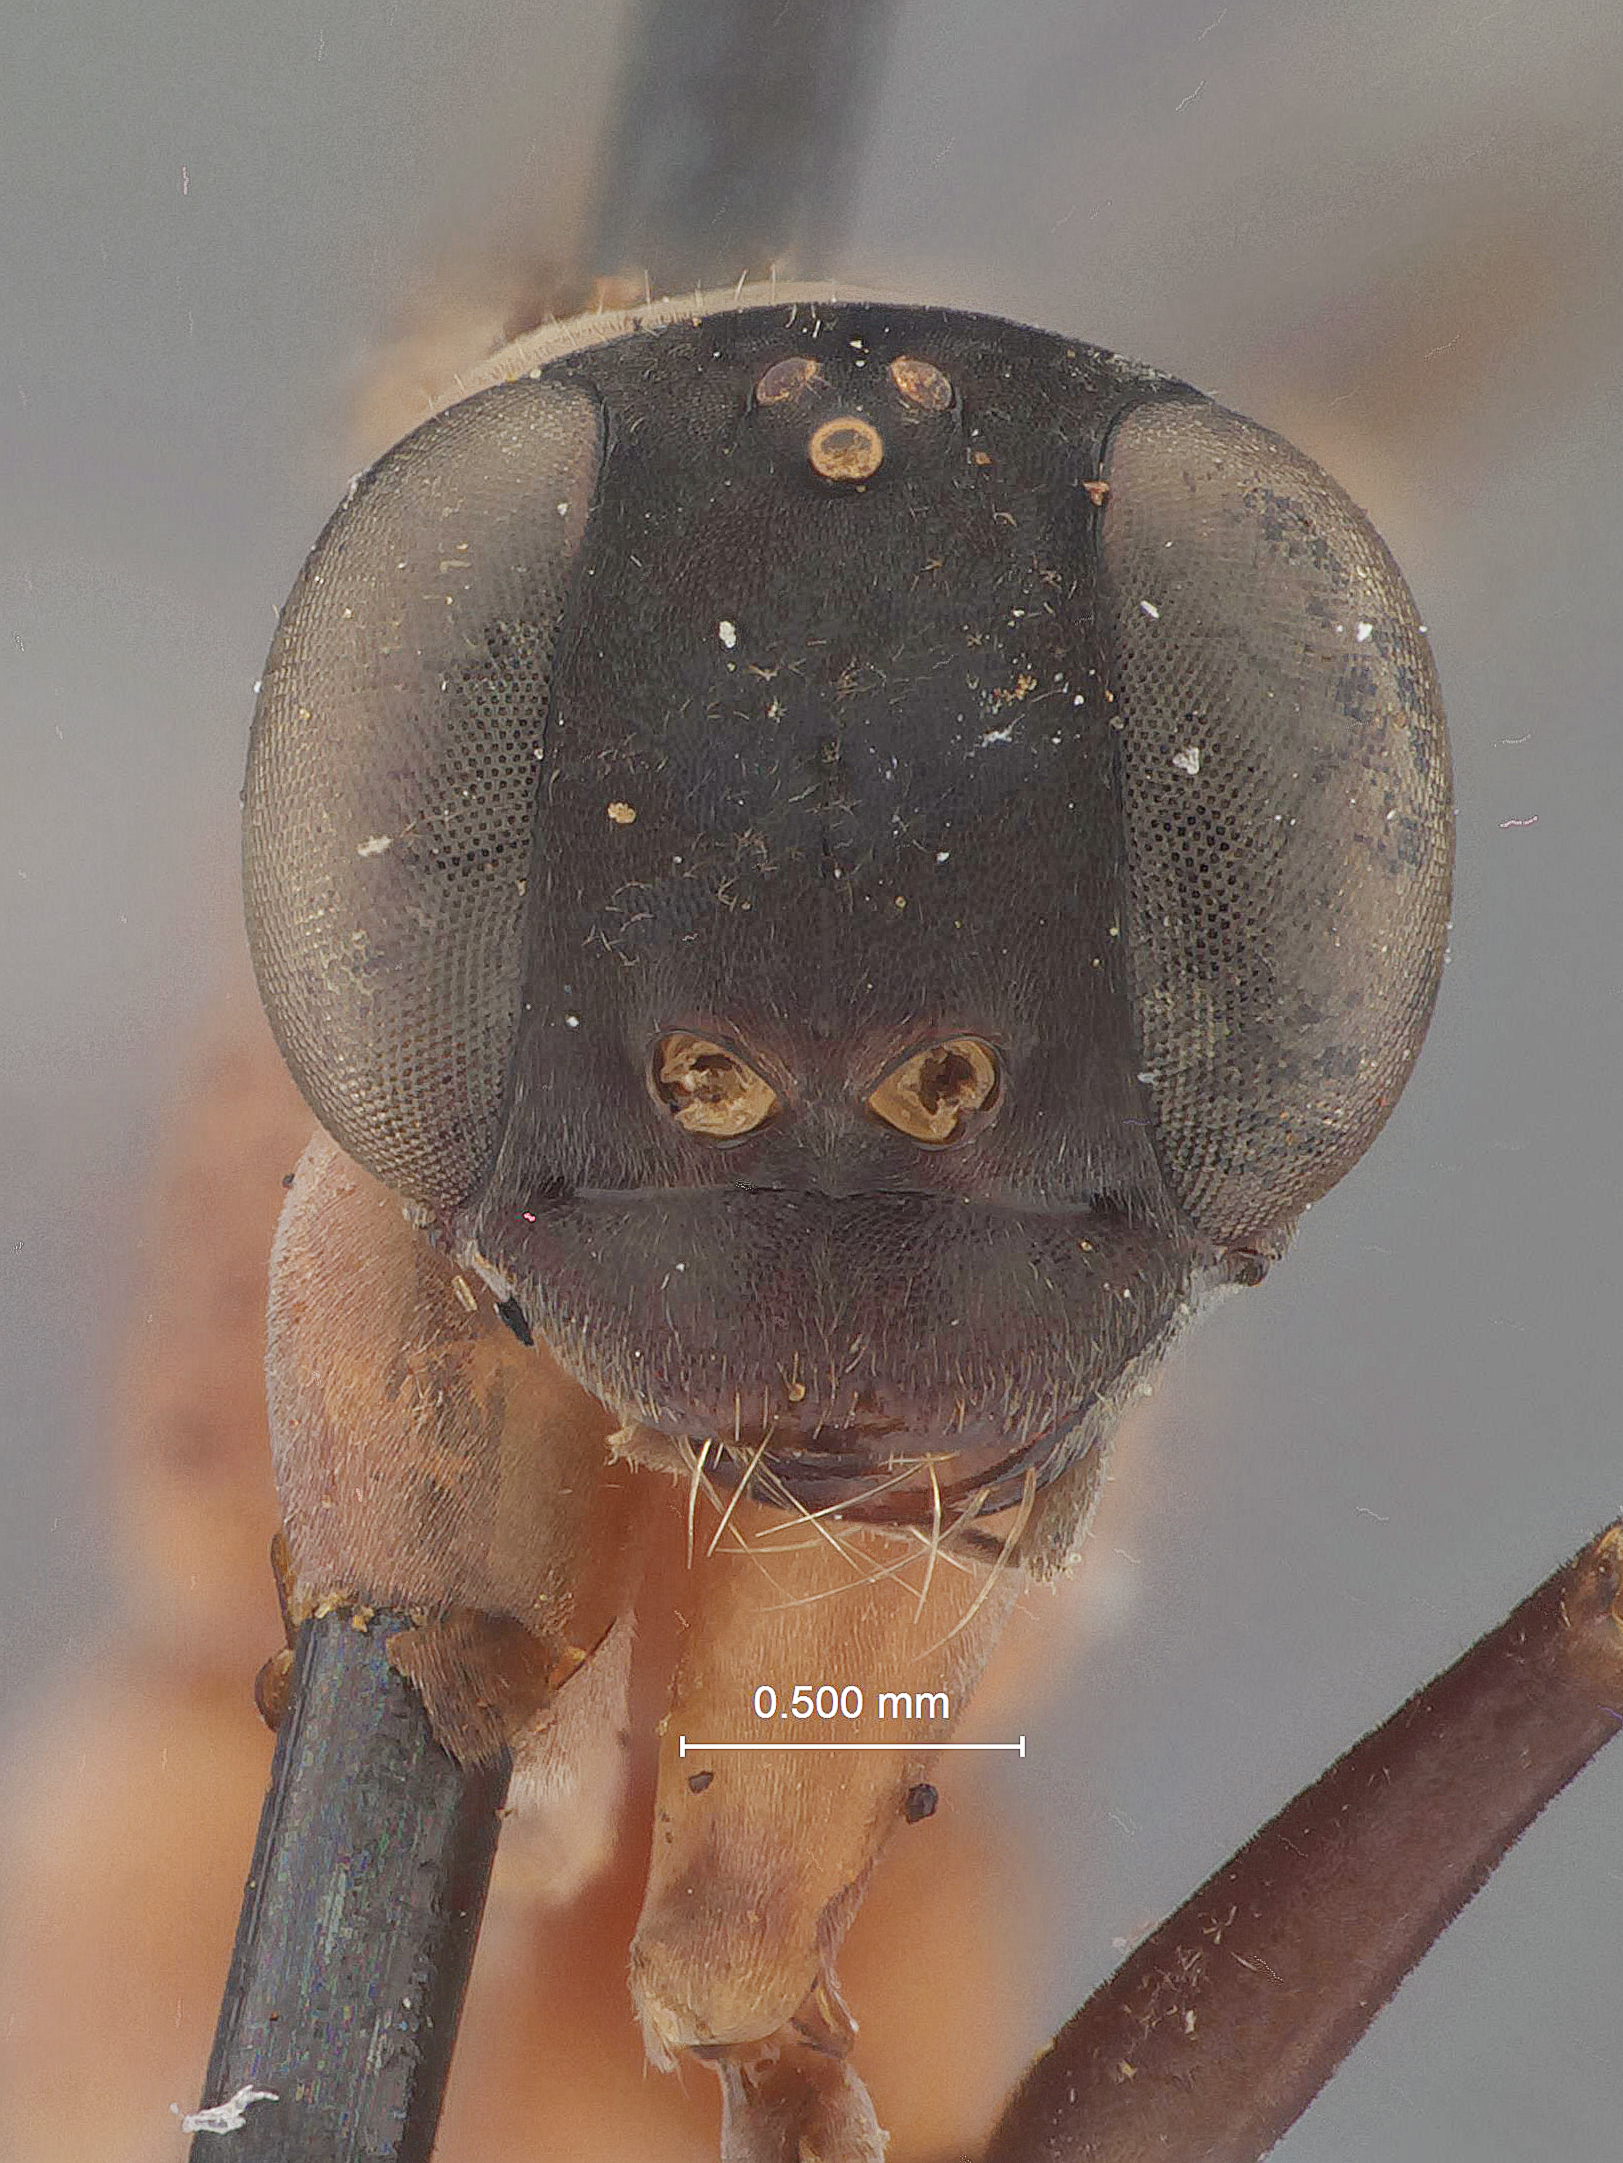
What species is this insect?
Priocnemis niobe
